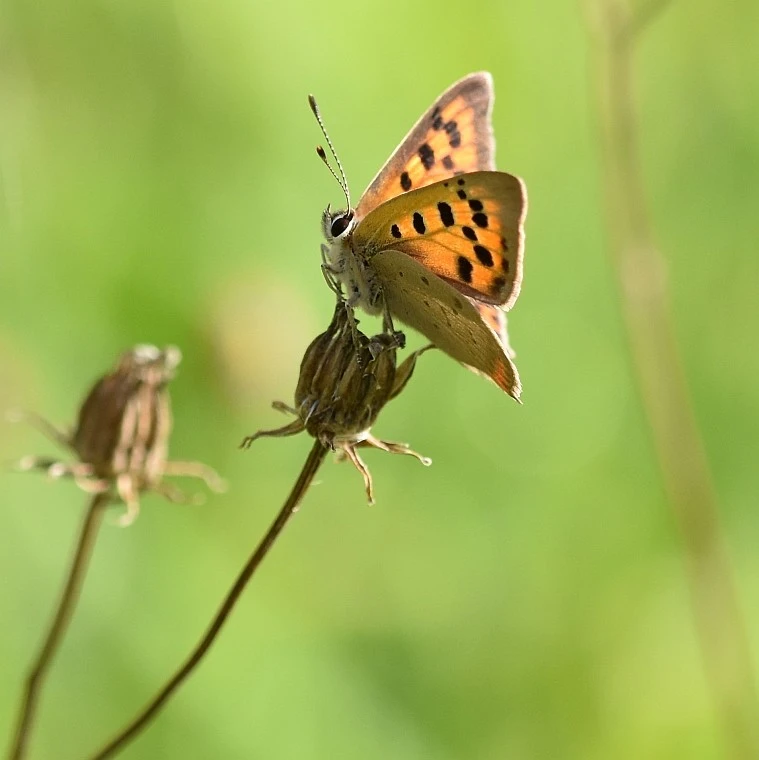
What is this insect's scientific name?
Lycaena phlaeas
